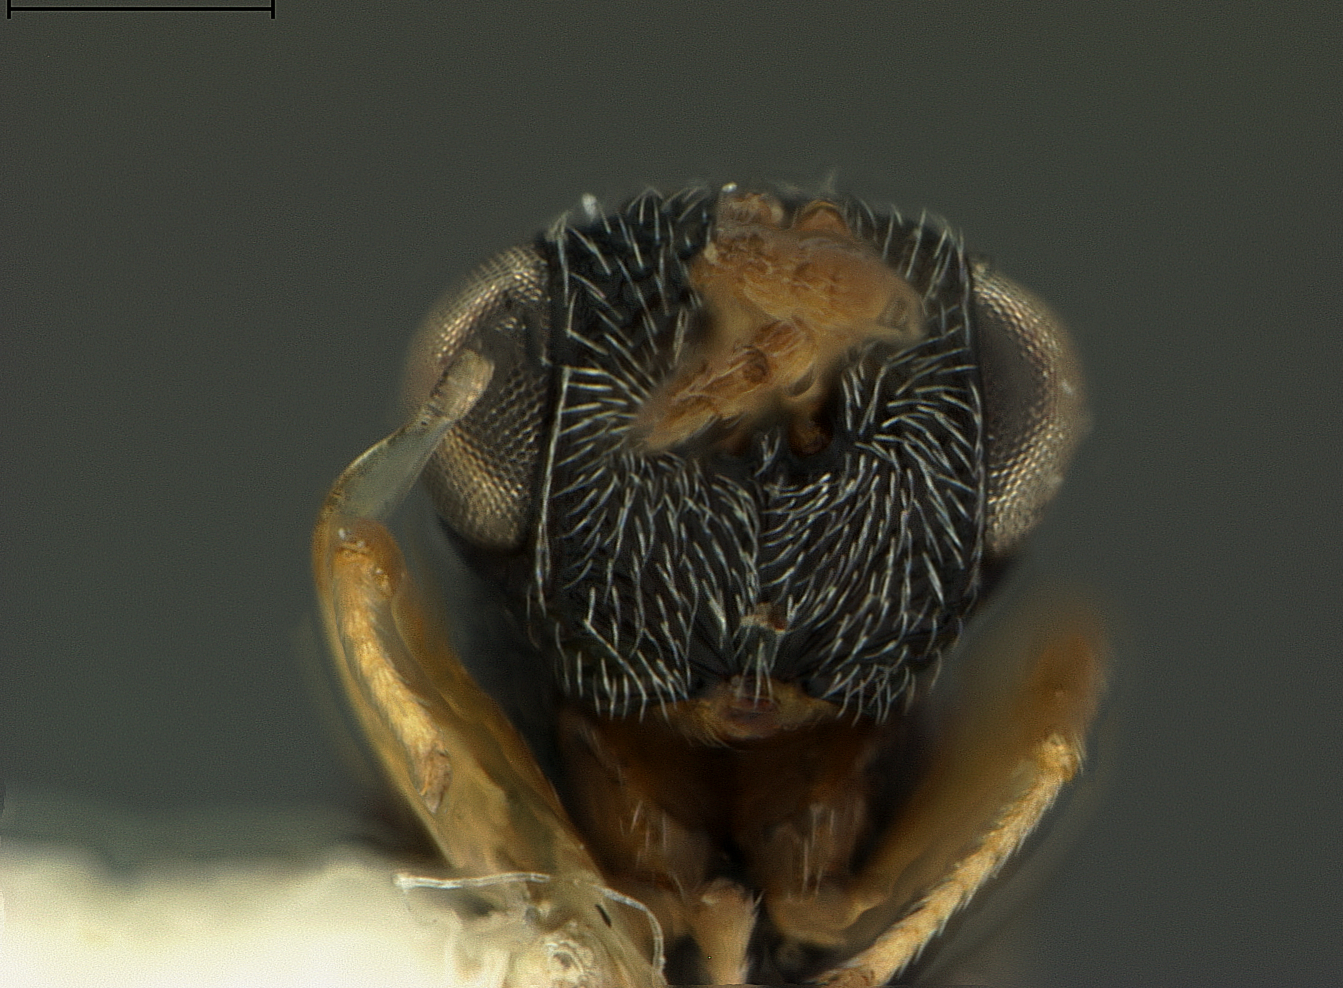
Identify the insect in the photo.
Eurytoma manilensis
